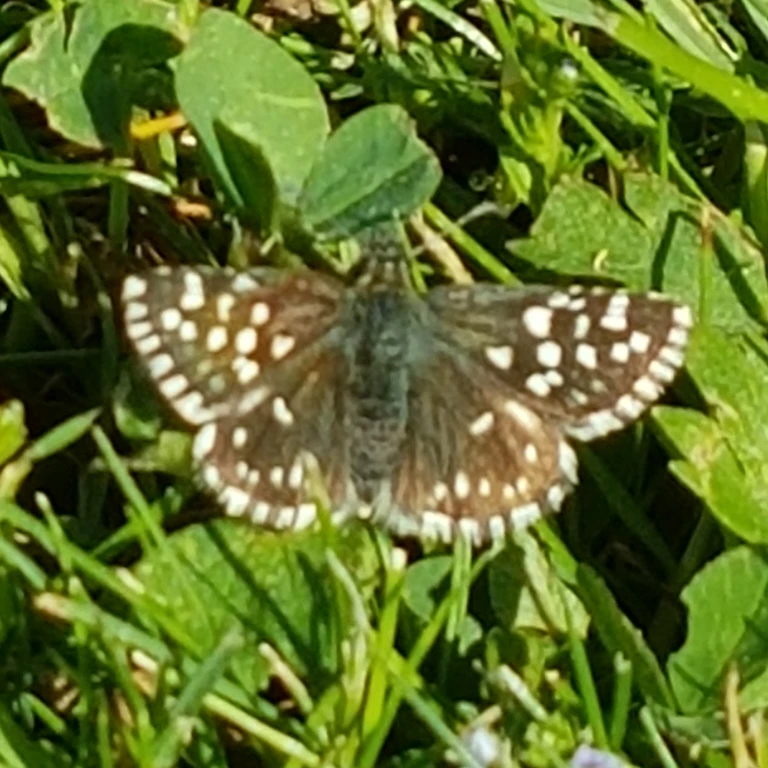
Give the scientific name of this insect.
Pyrgus malvae
